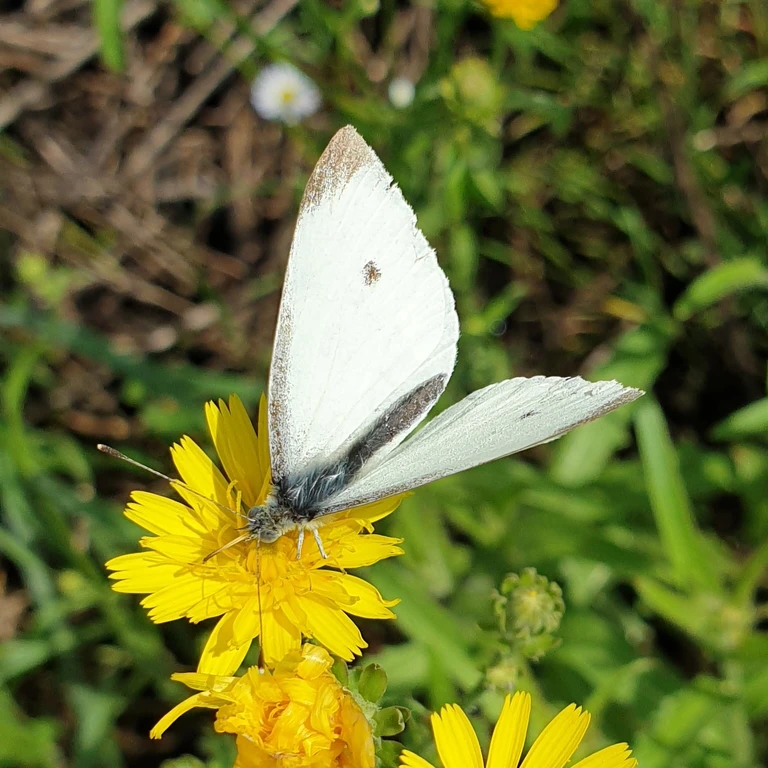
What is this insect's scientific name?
Pieris rapae
